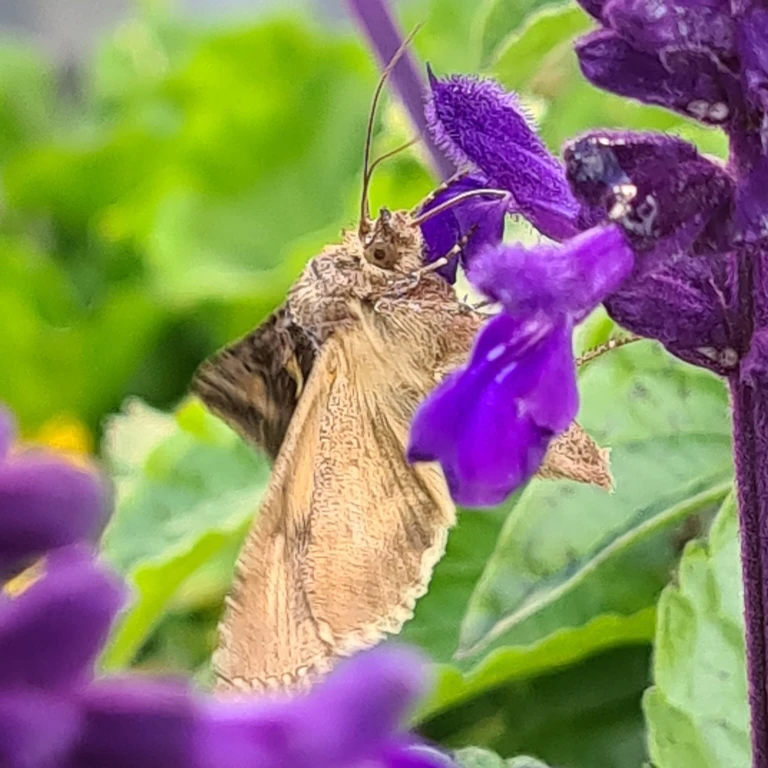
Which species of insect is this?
Autographa gamma
